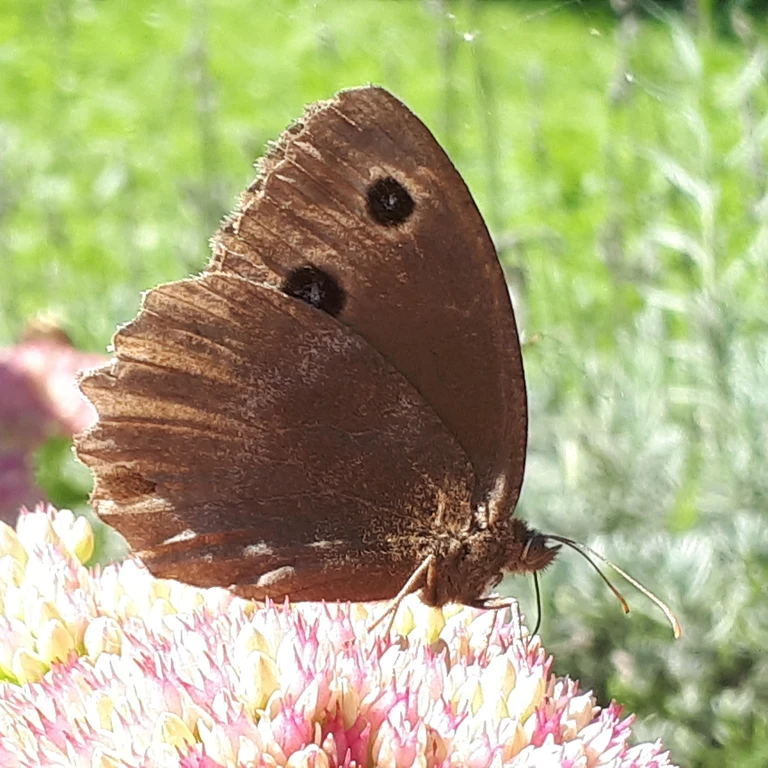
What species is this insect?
Minois dryas
